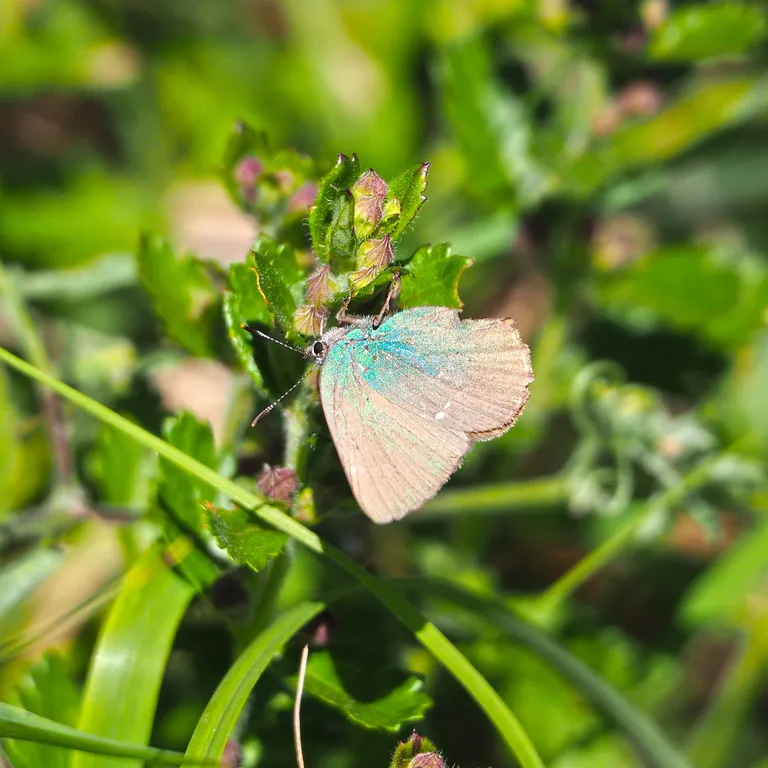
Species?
Callophrys rubi
